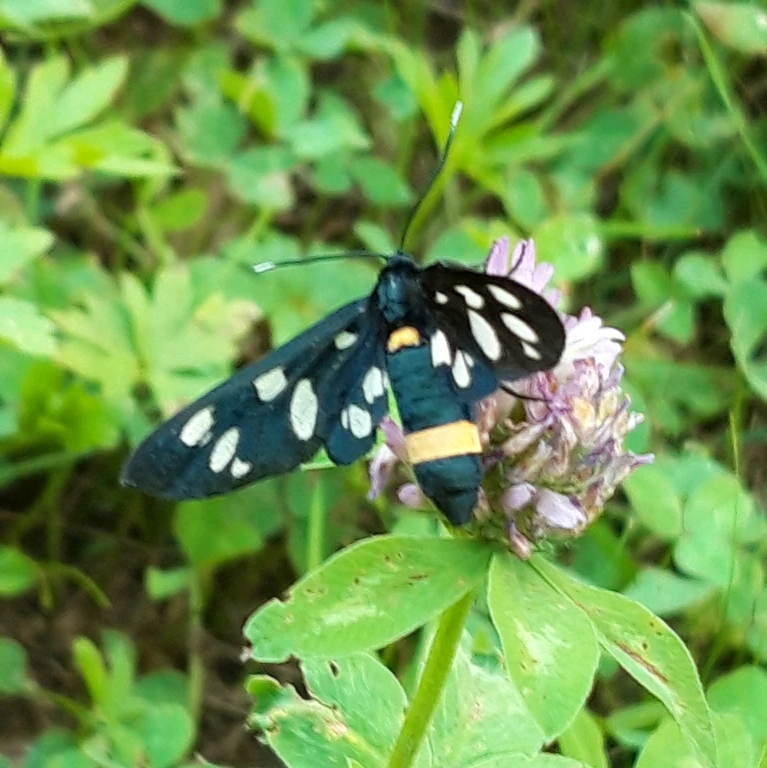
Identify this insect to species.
Amata phegea
